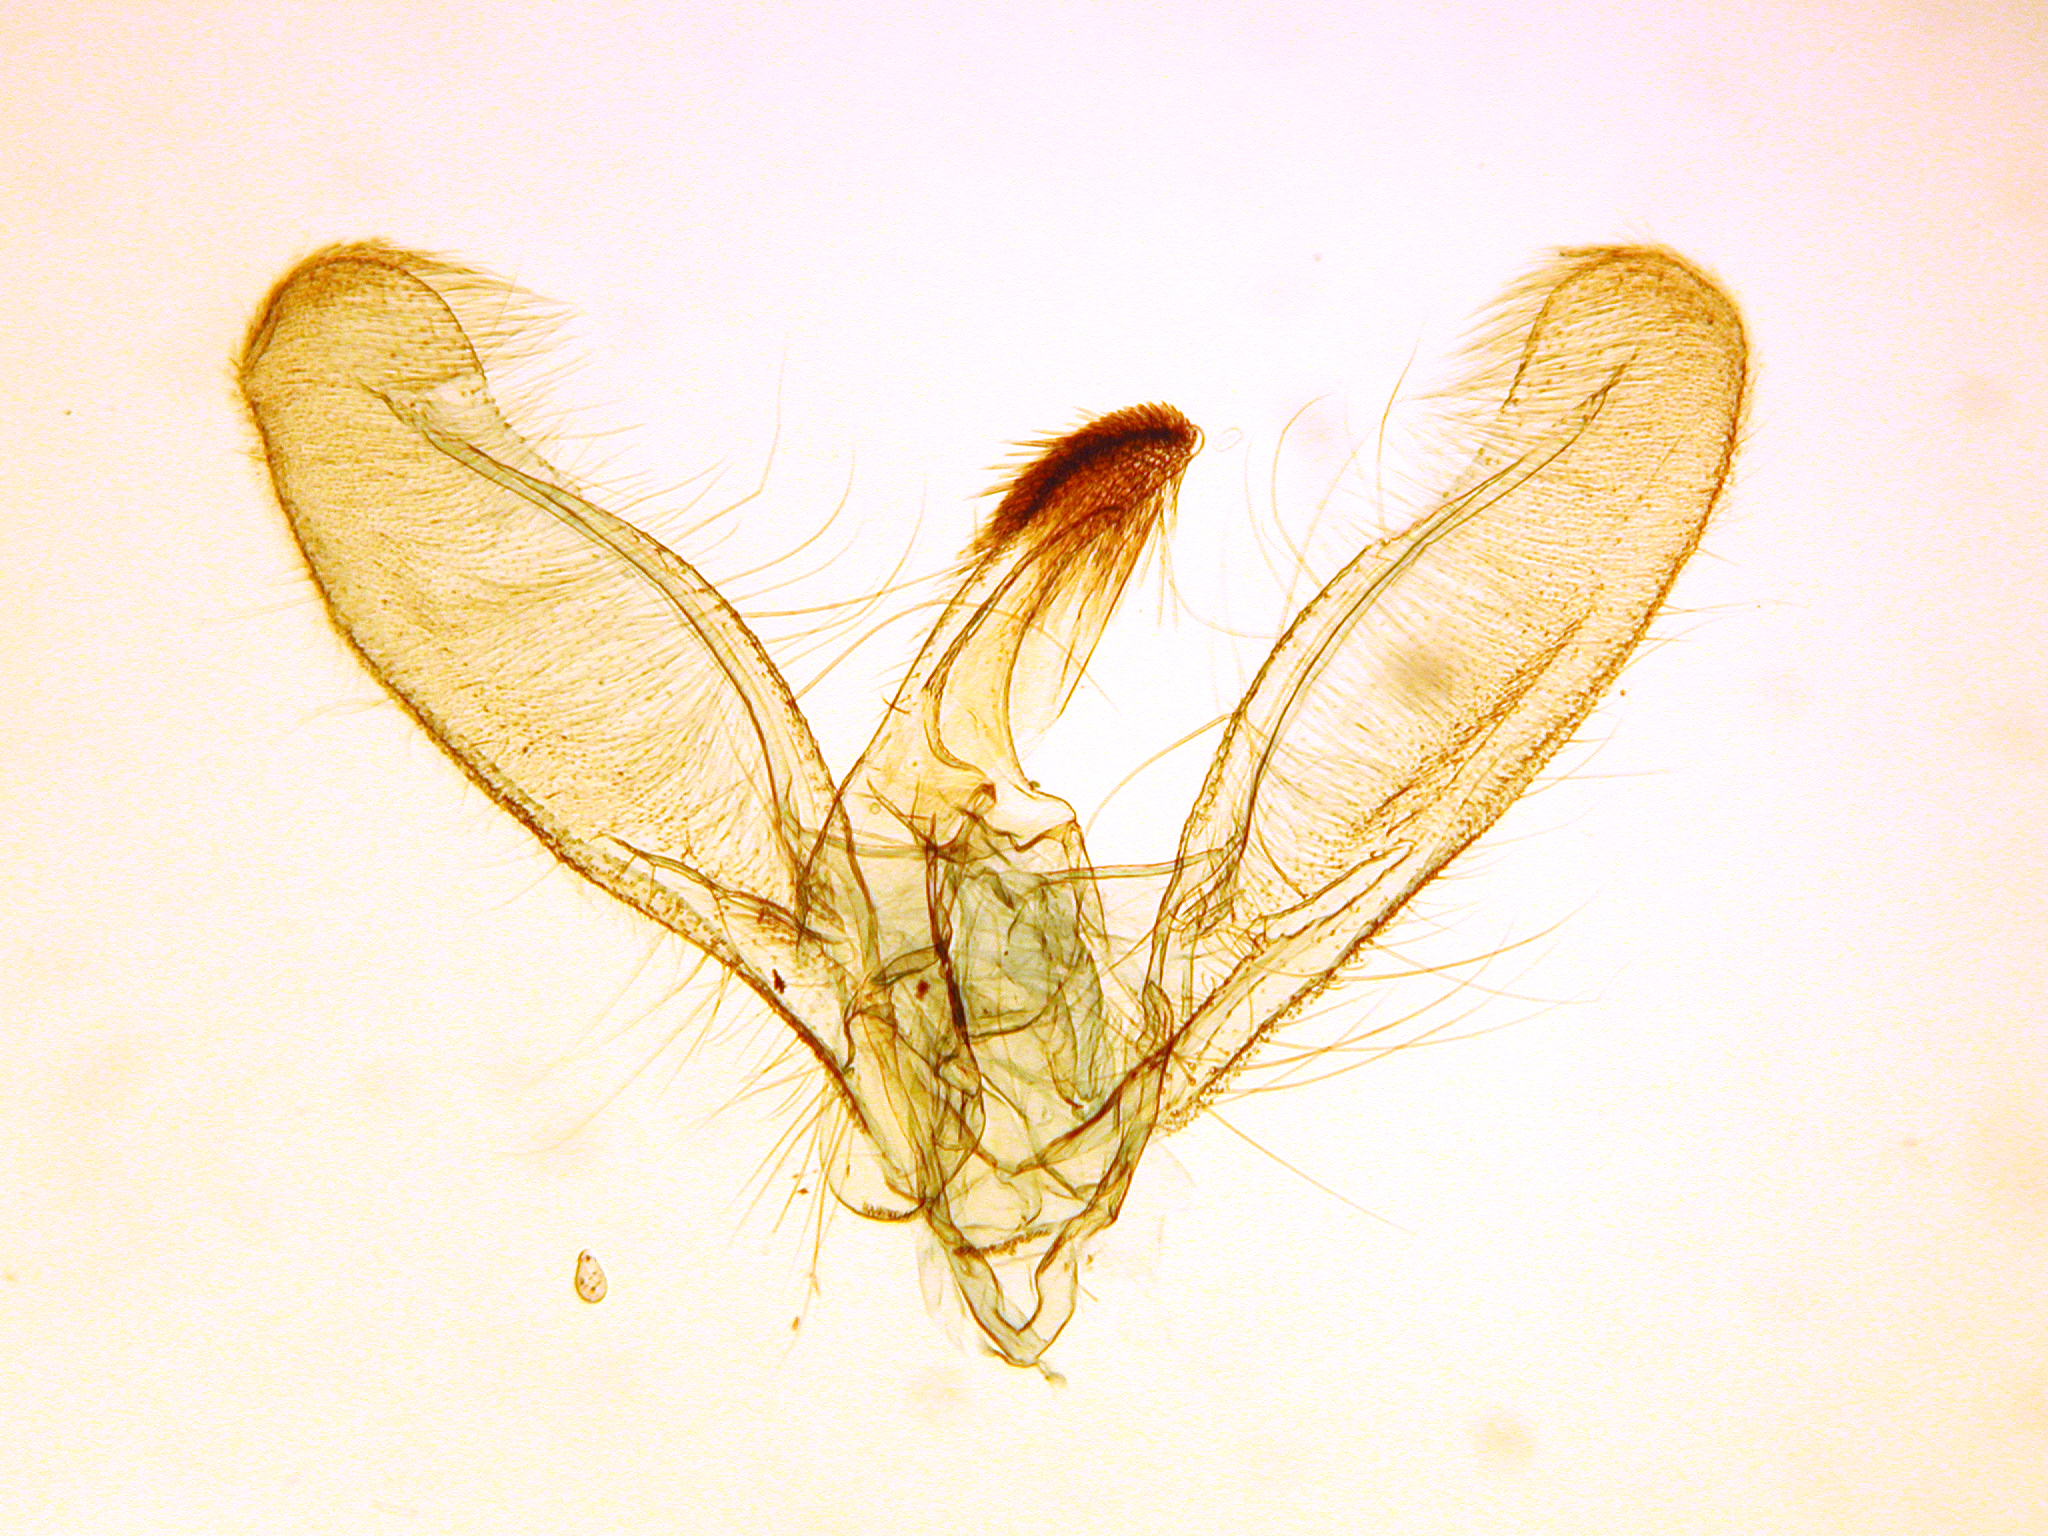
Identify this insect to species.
Nacoleia salbialis
